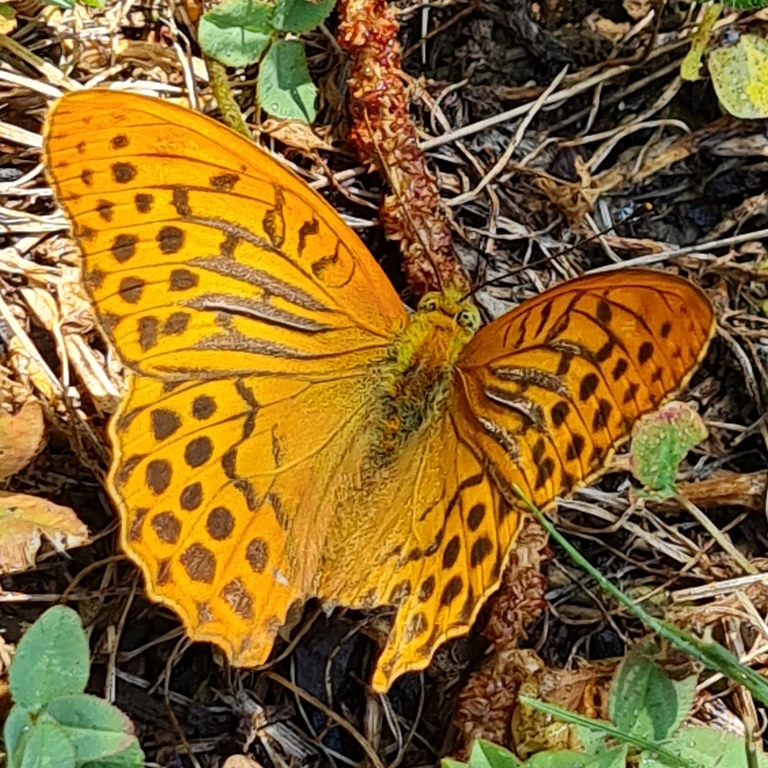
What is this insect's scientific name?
Argynnis paphia
